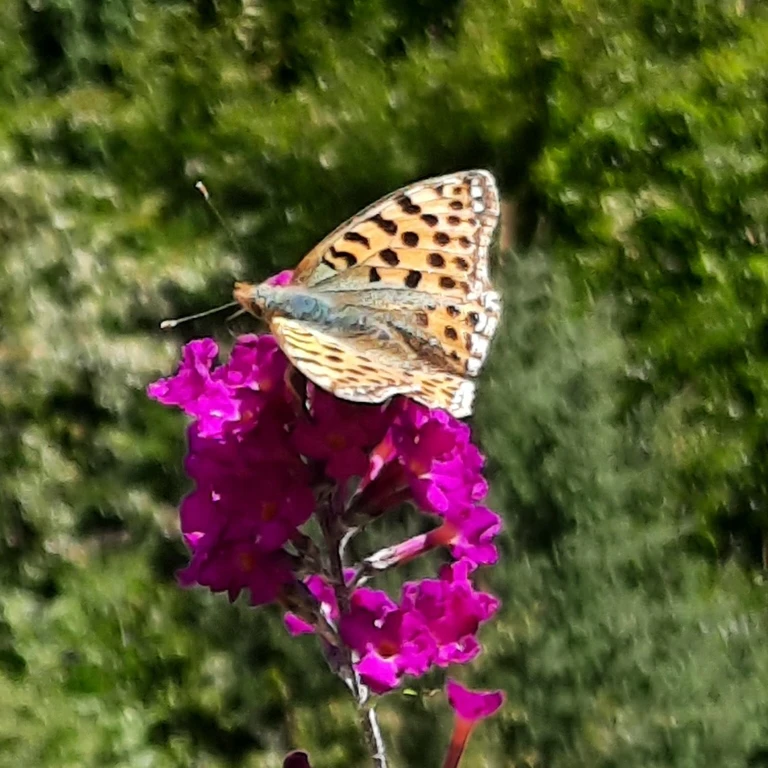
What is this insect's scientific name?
Issoria lathonia
